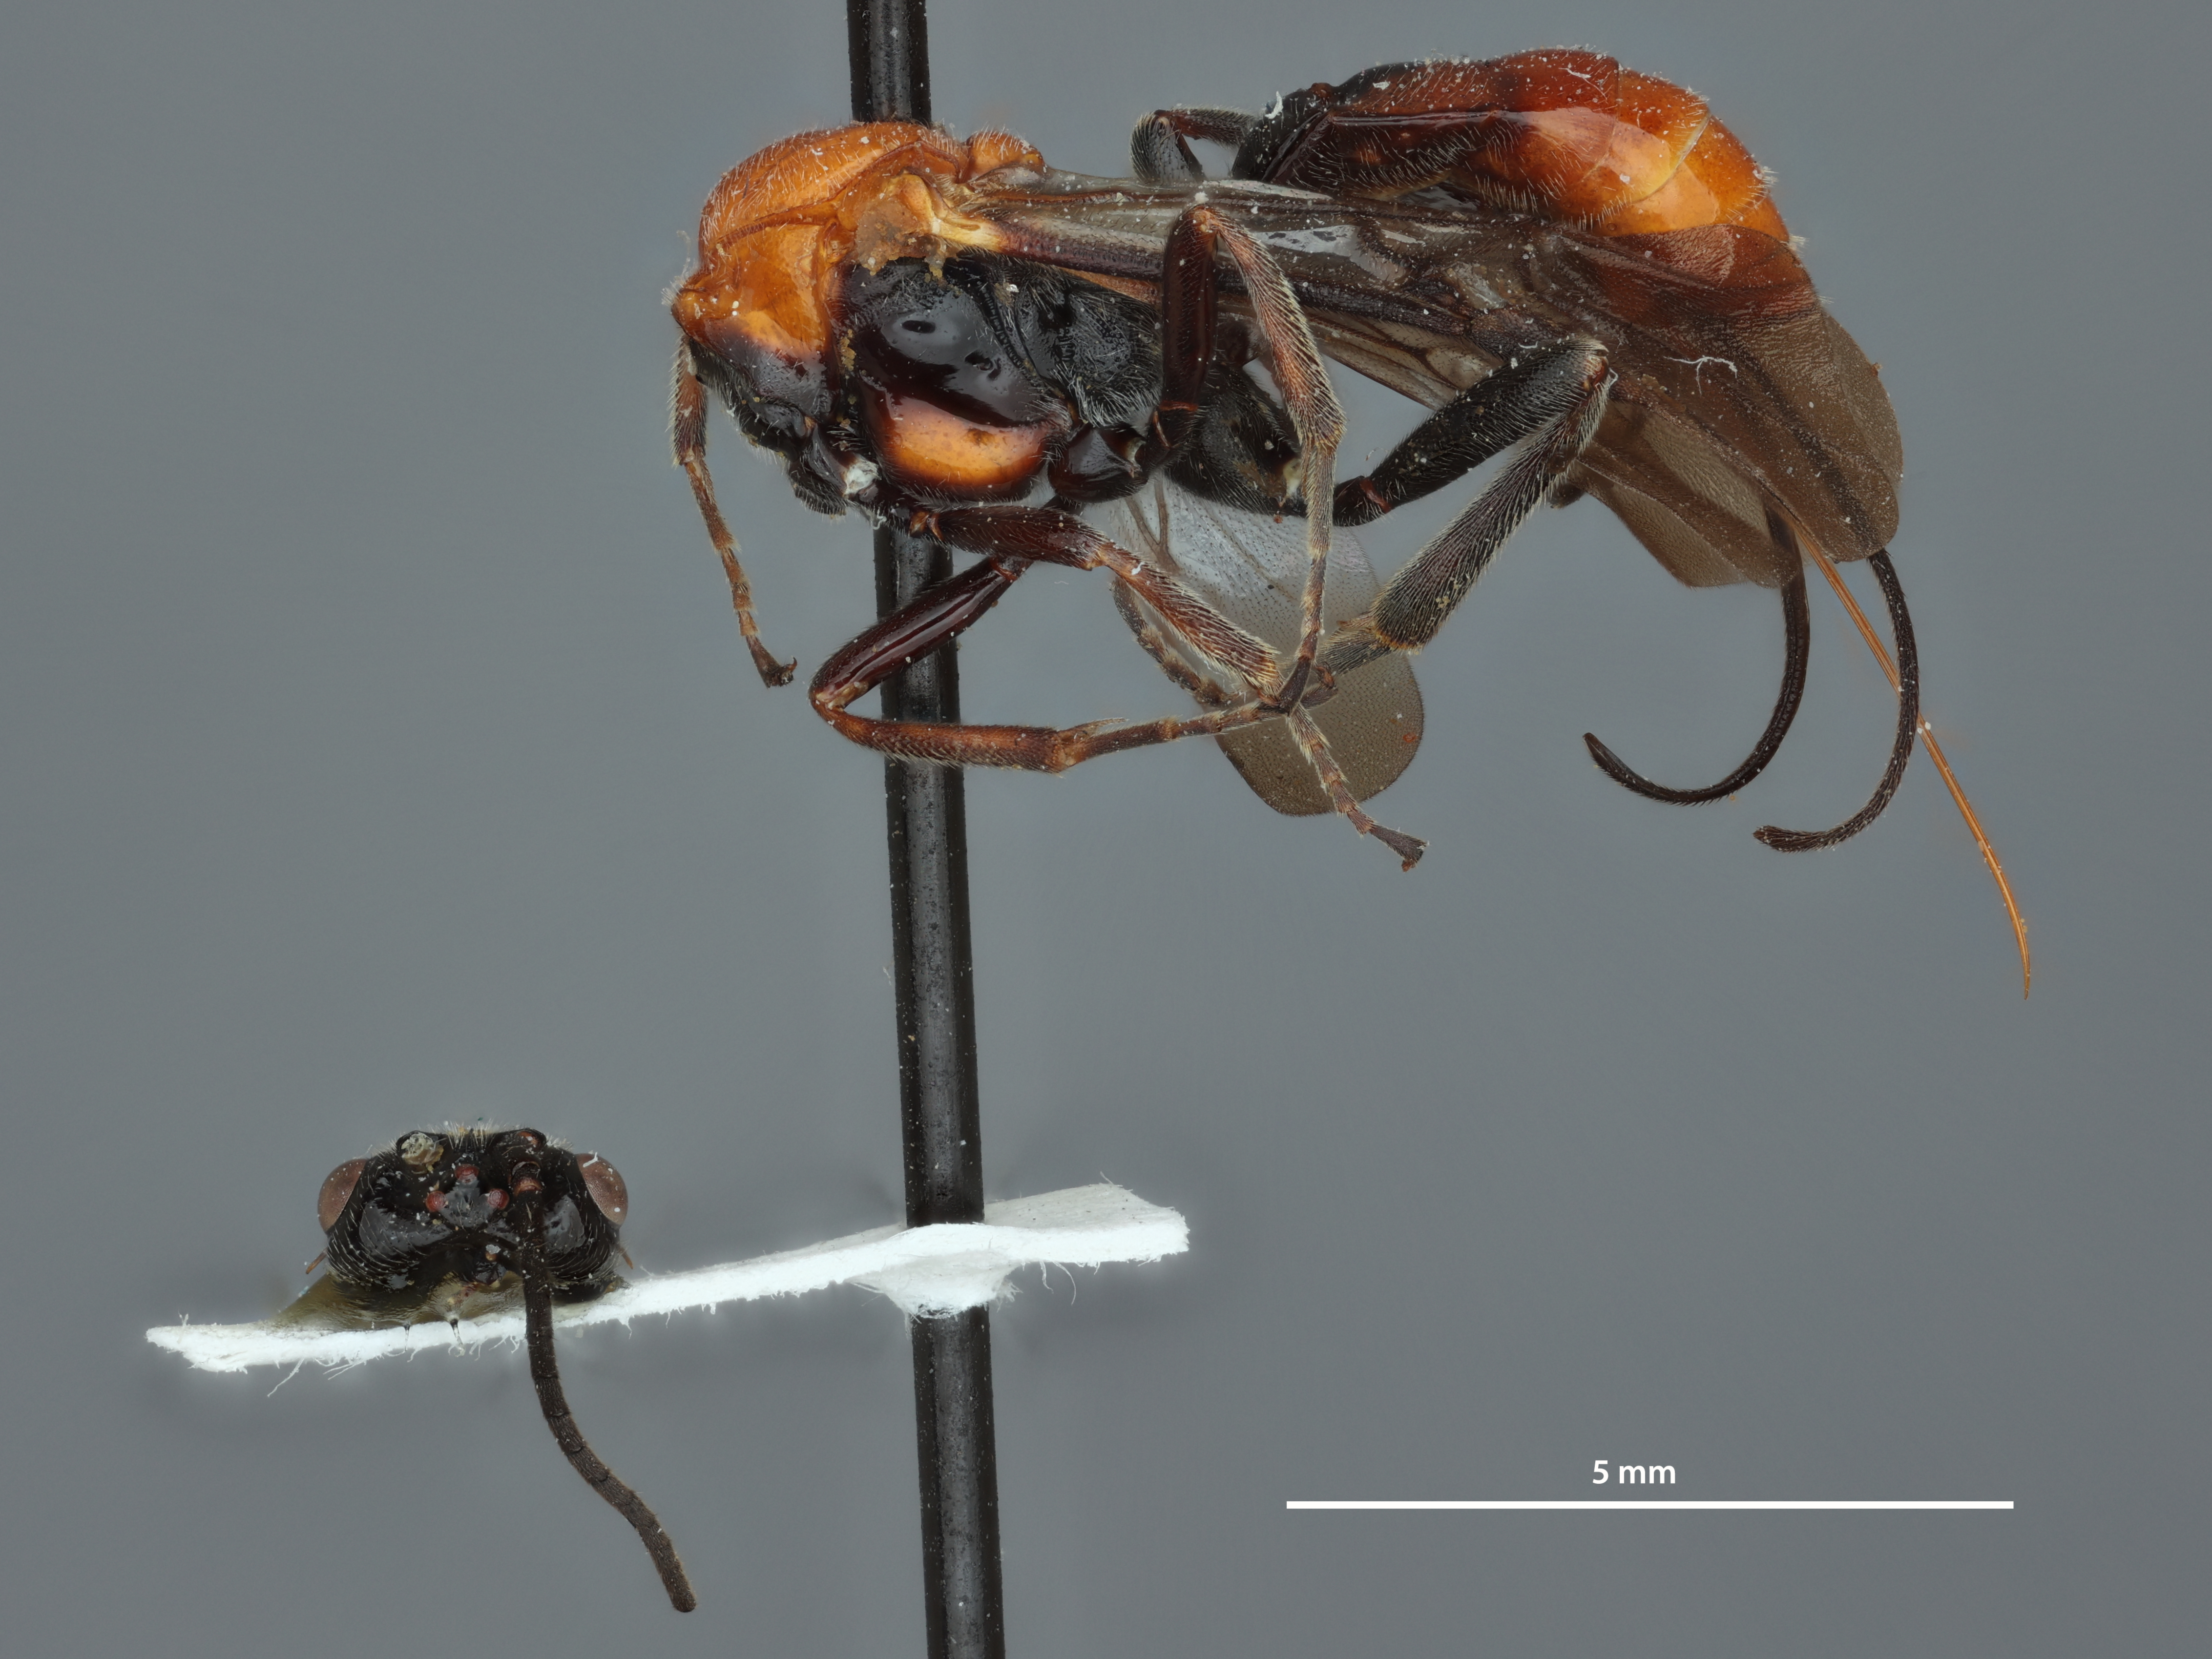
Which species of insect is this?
Agathirsia bifidilingua
